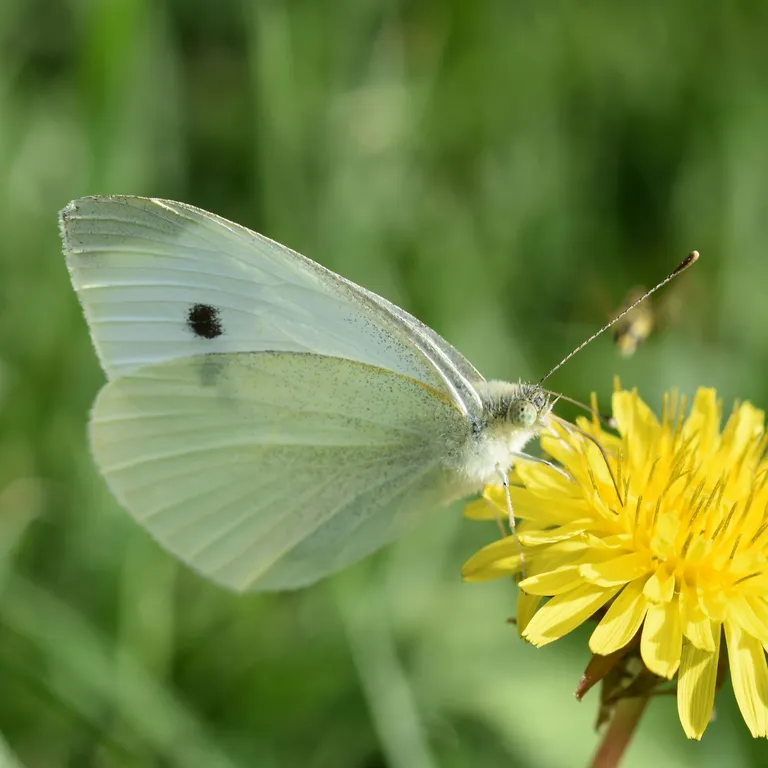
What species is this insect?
Pieris rapae
